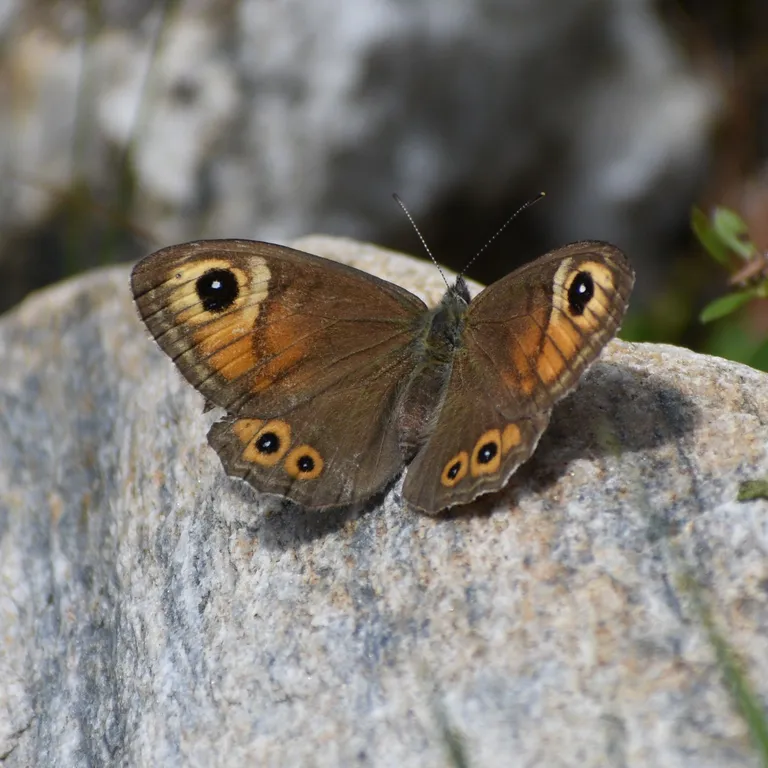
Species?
Lasiommata maera (also Pararge maera)
